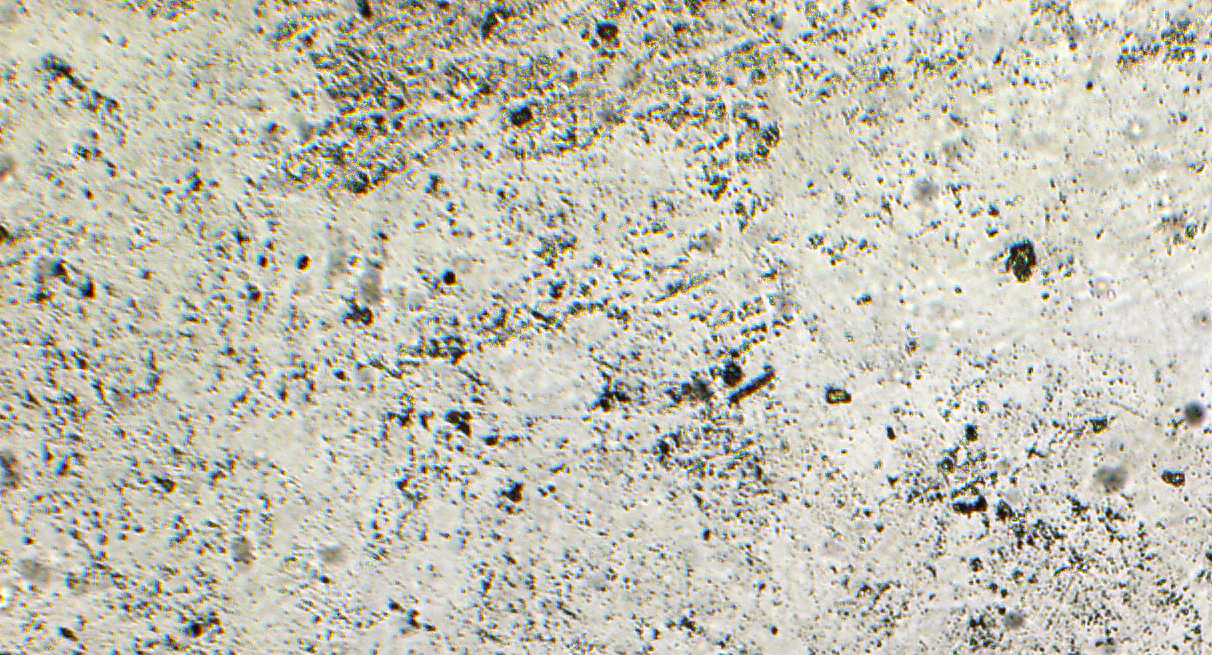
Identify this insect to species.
Paridris pachmarhicus
